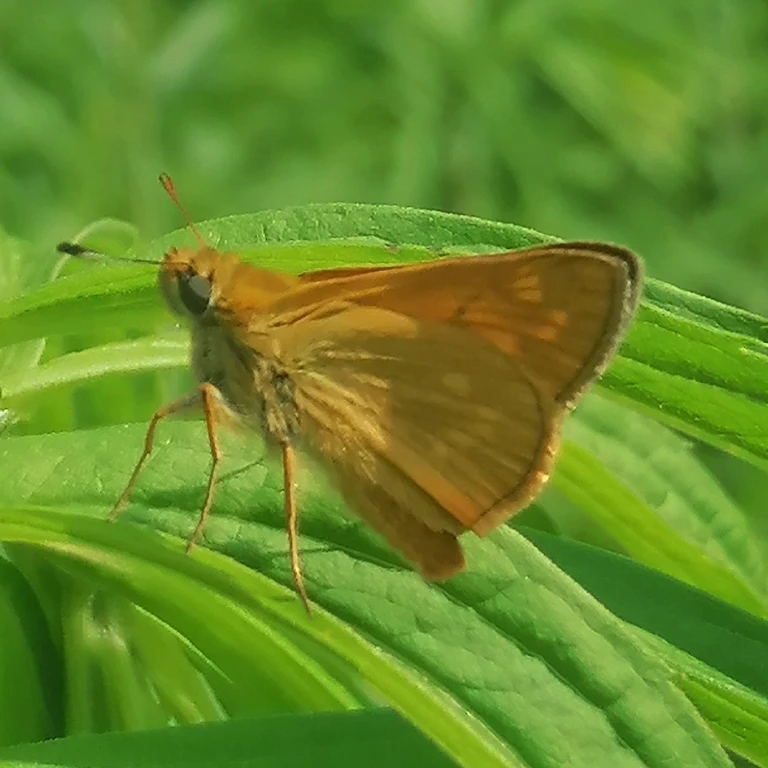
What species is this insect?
Ochlodes sylvanus (also Ochlodes venata)
